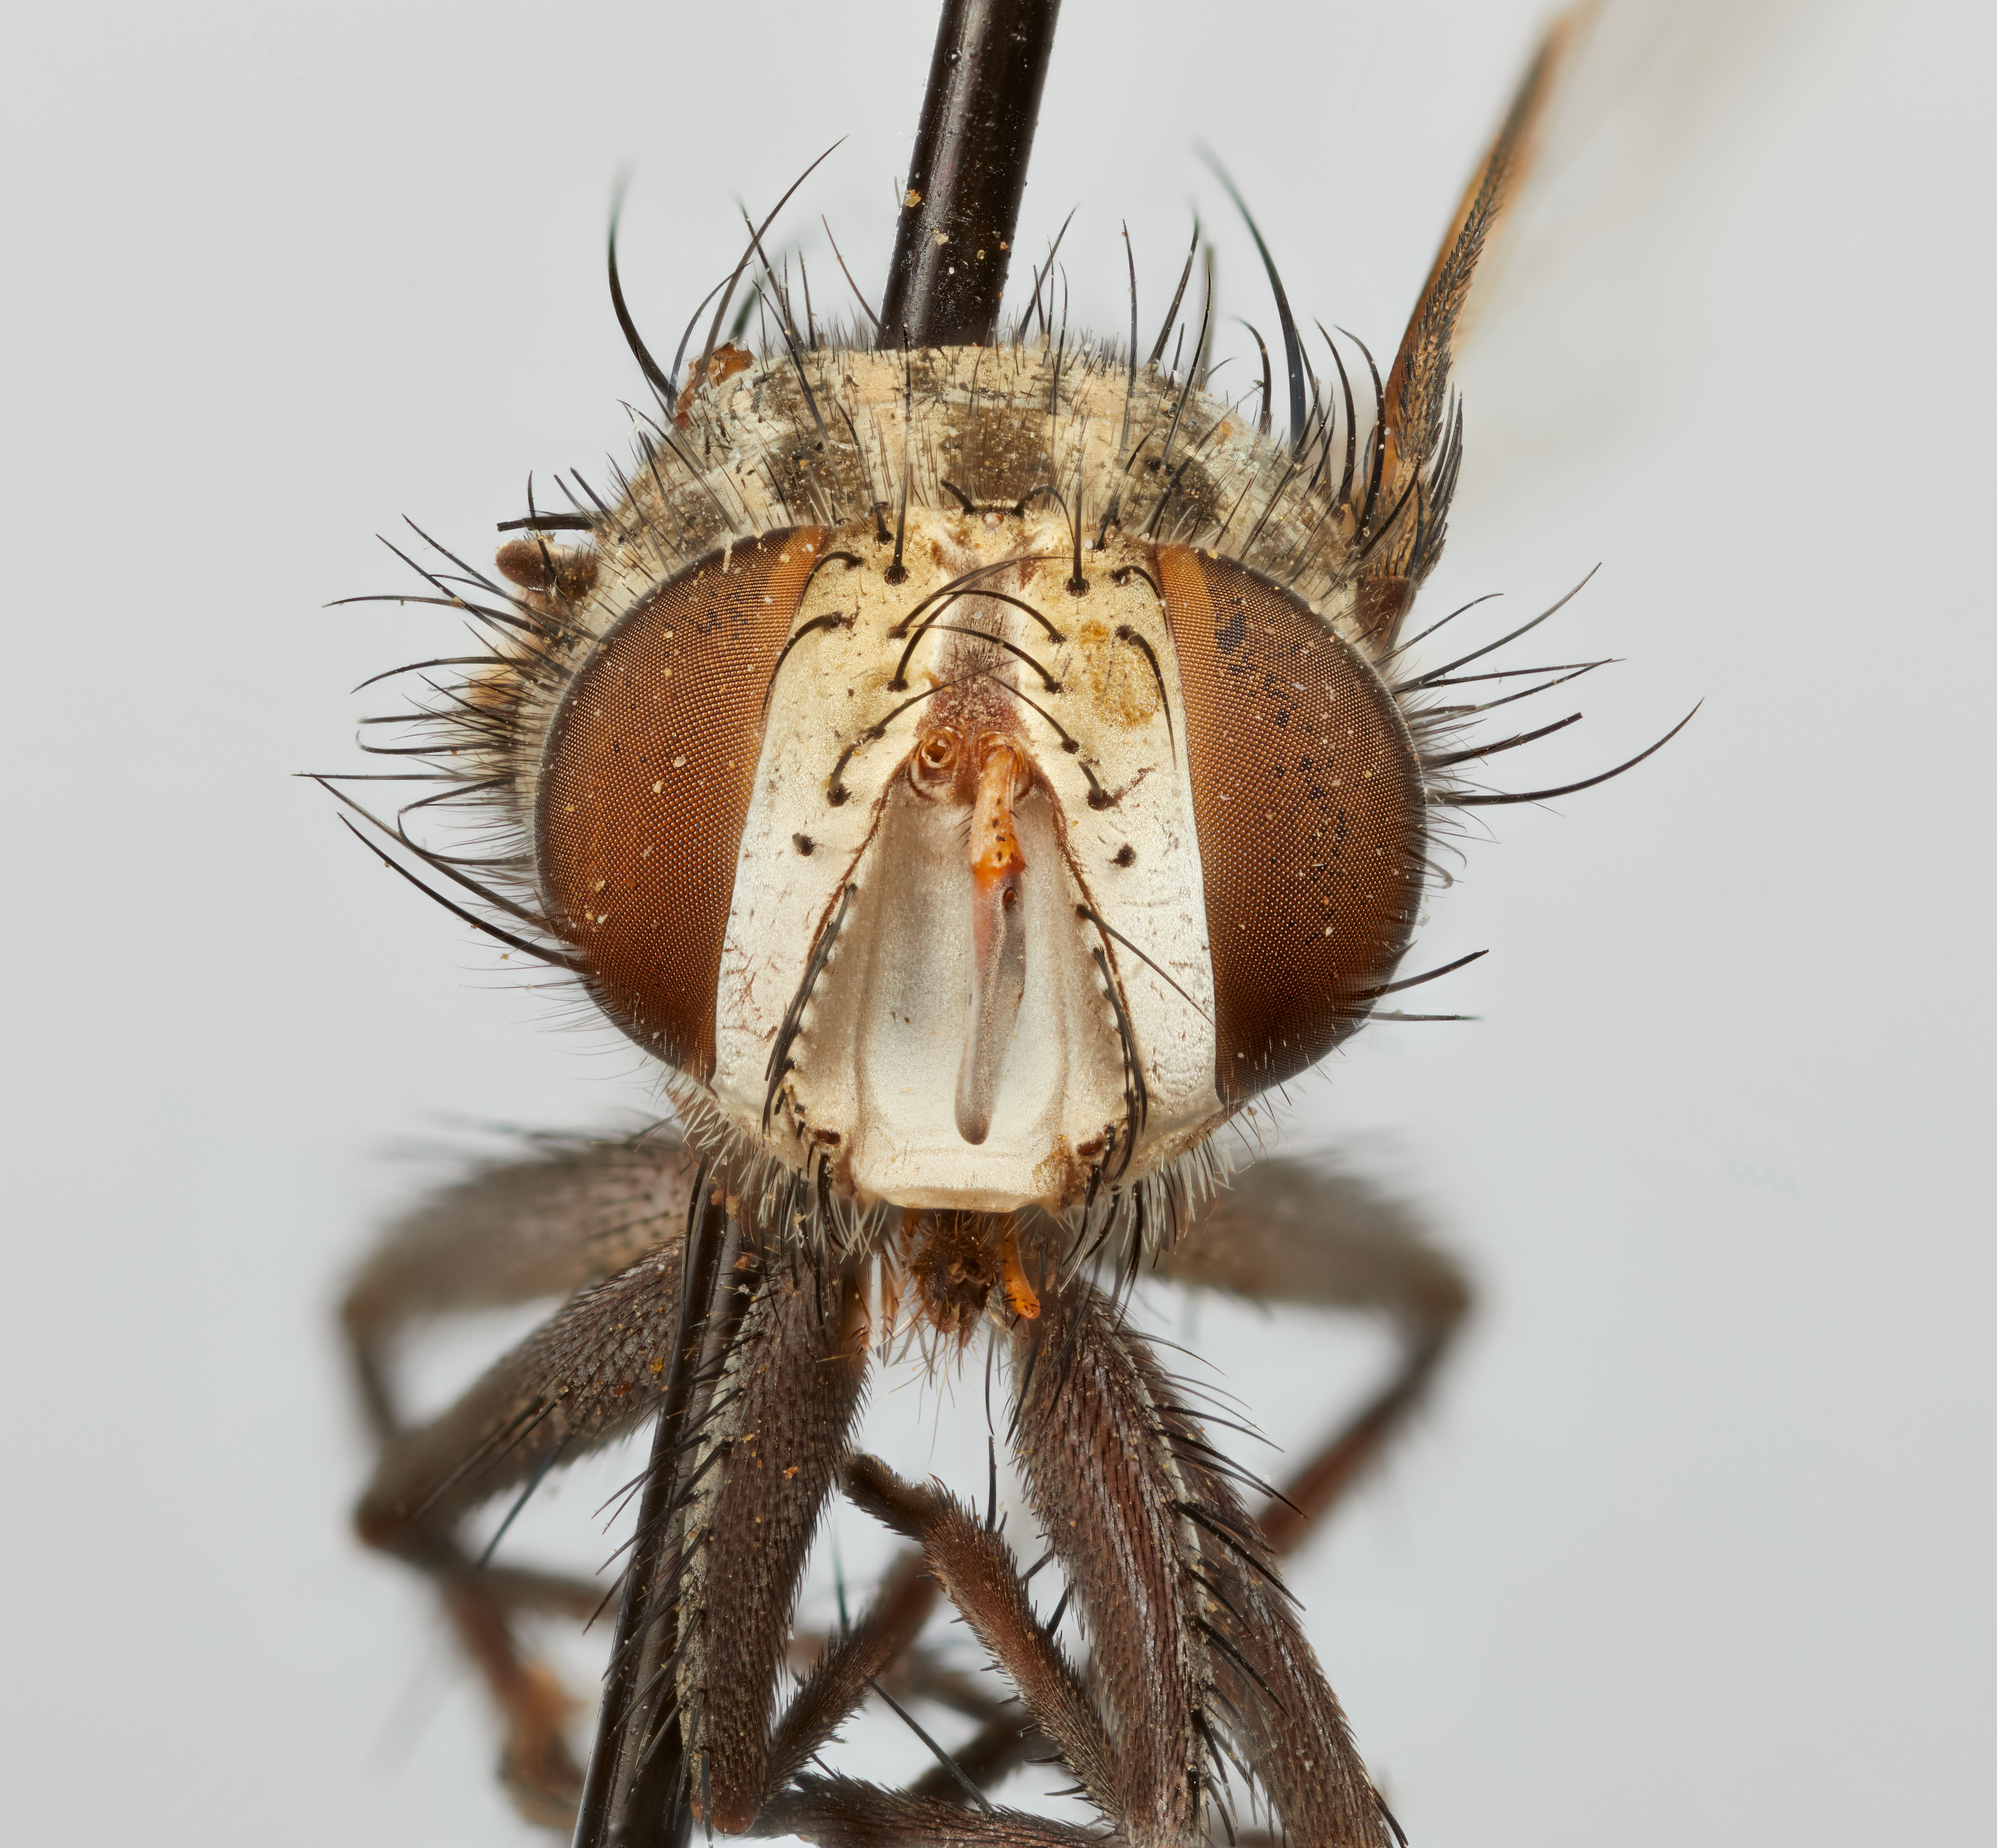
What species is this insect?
Euphorocera peruviana
